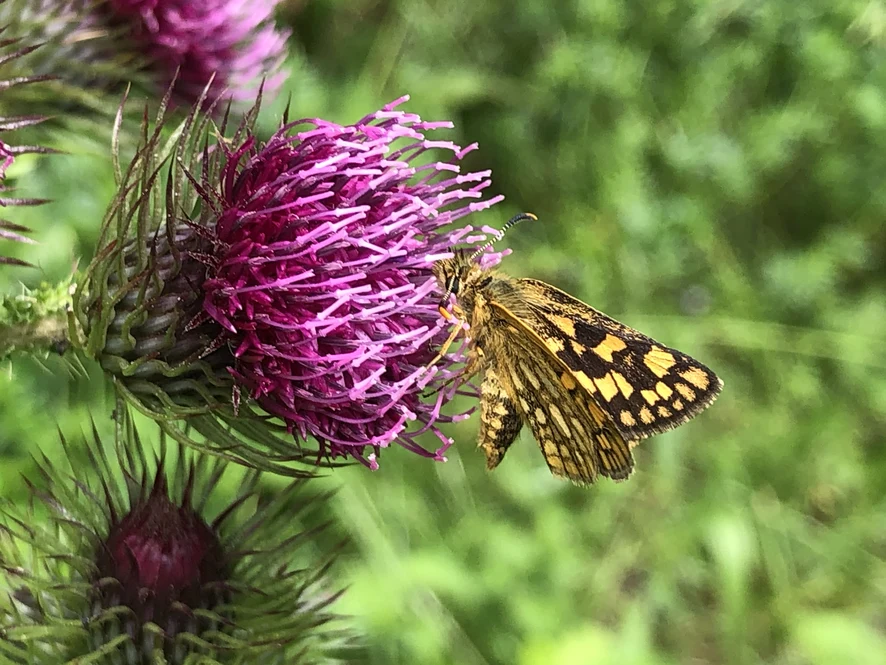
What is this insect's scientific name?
Carterocephalus palaemon
